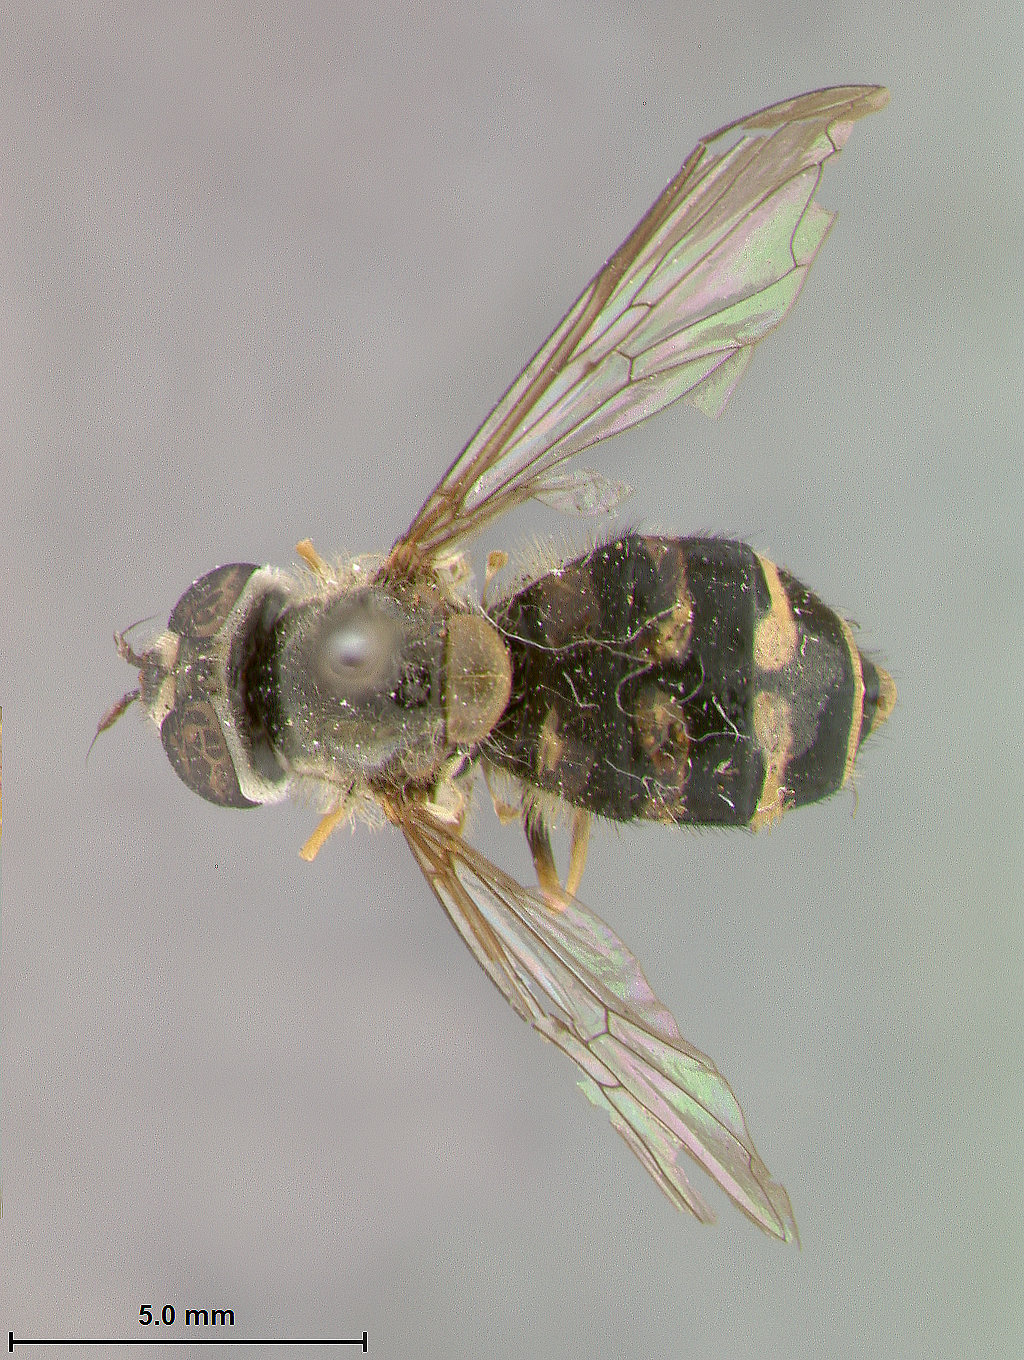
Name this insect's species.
Syrphus disgergus
